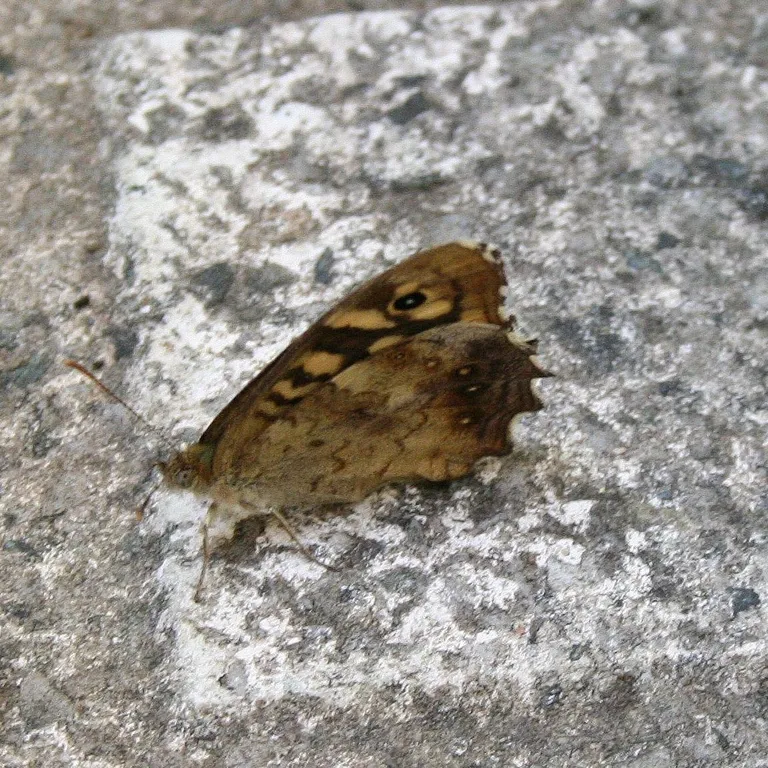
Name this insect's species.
Pararge aegeria
